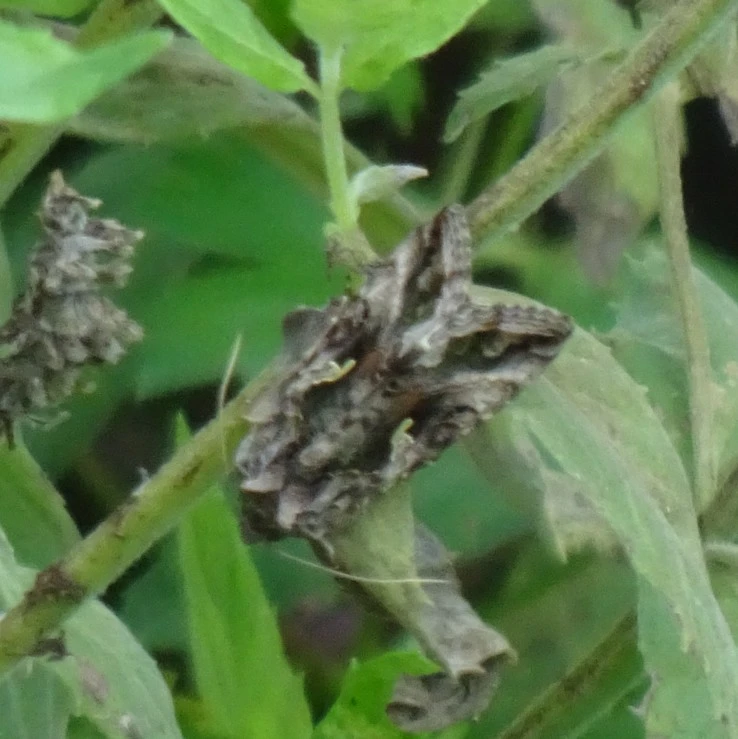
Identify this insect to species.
Autographa gamma
